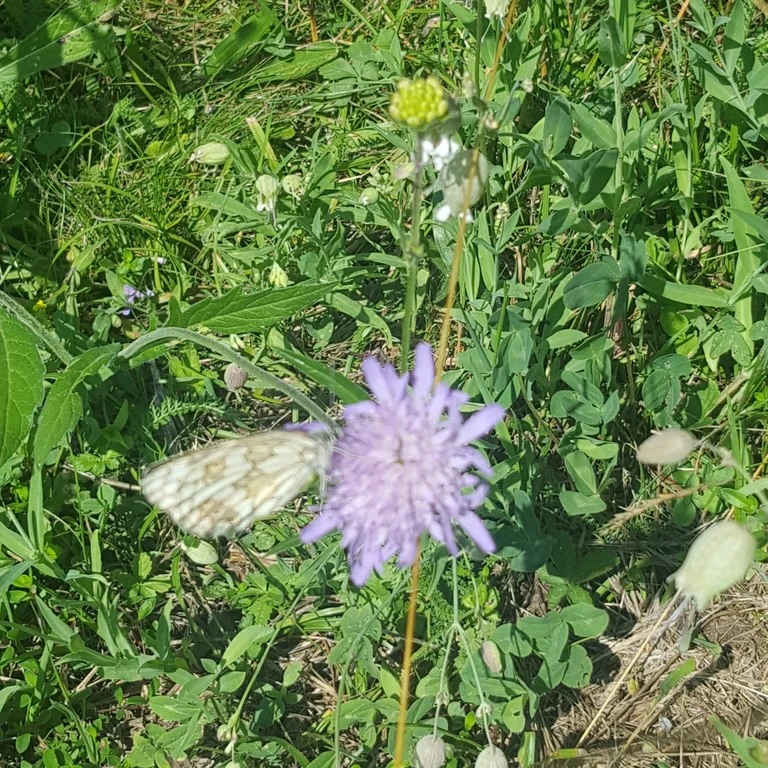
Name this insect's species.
Melanargia galathea
